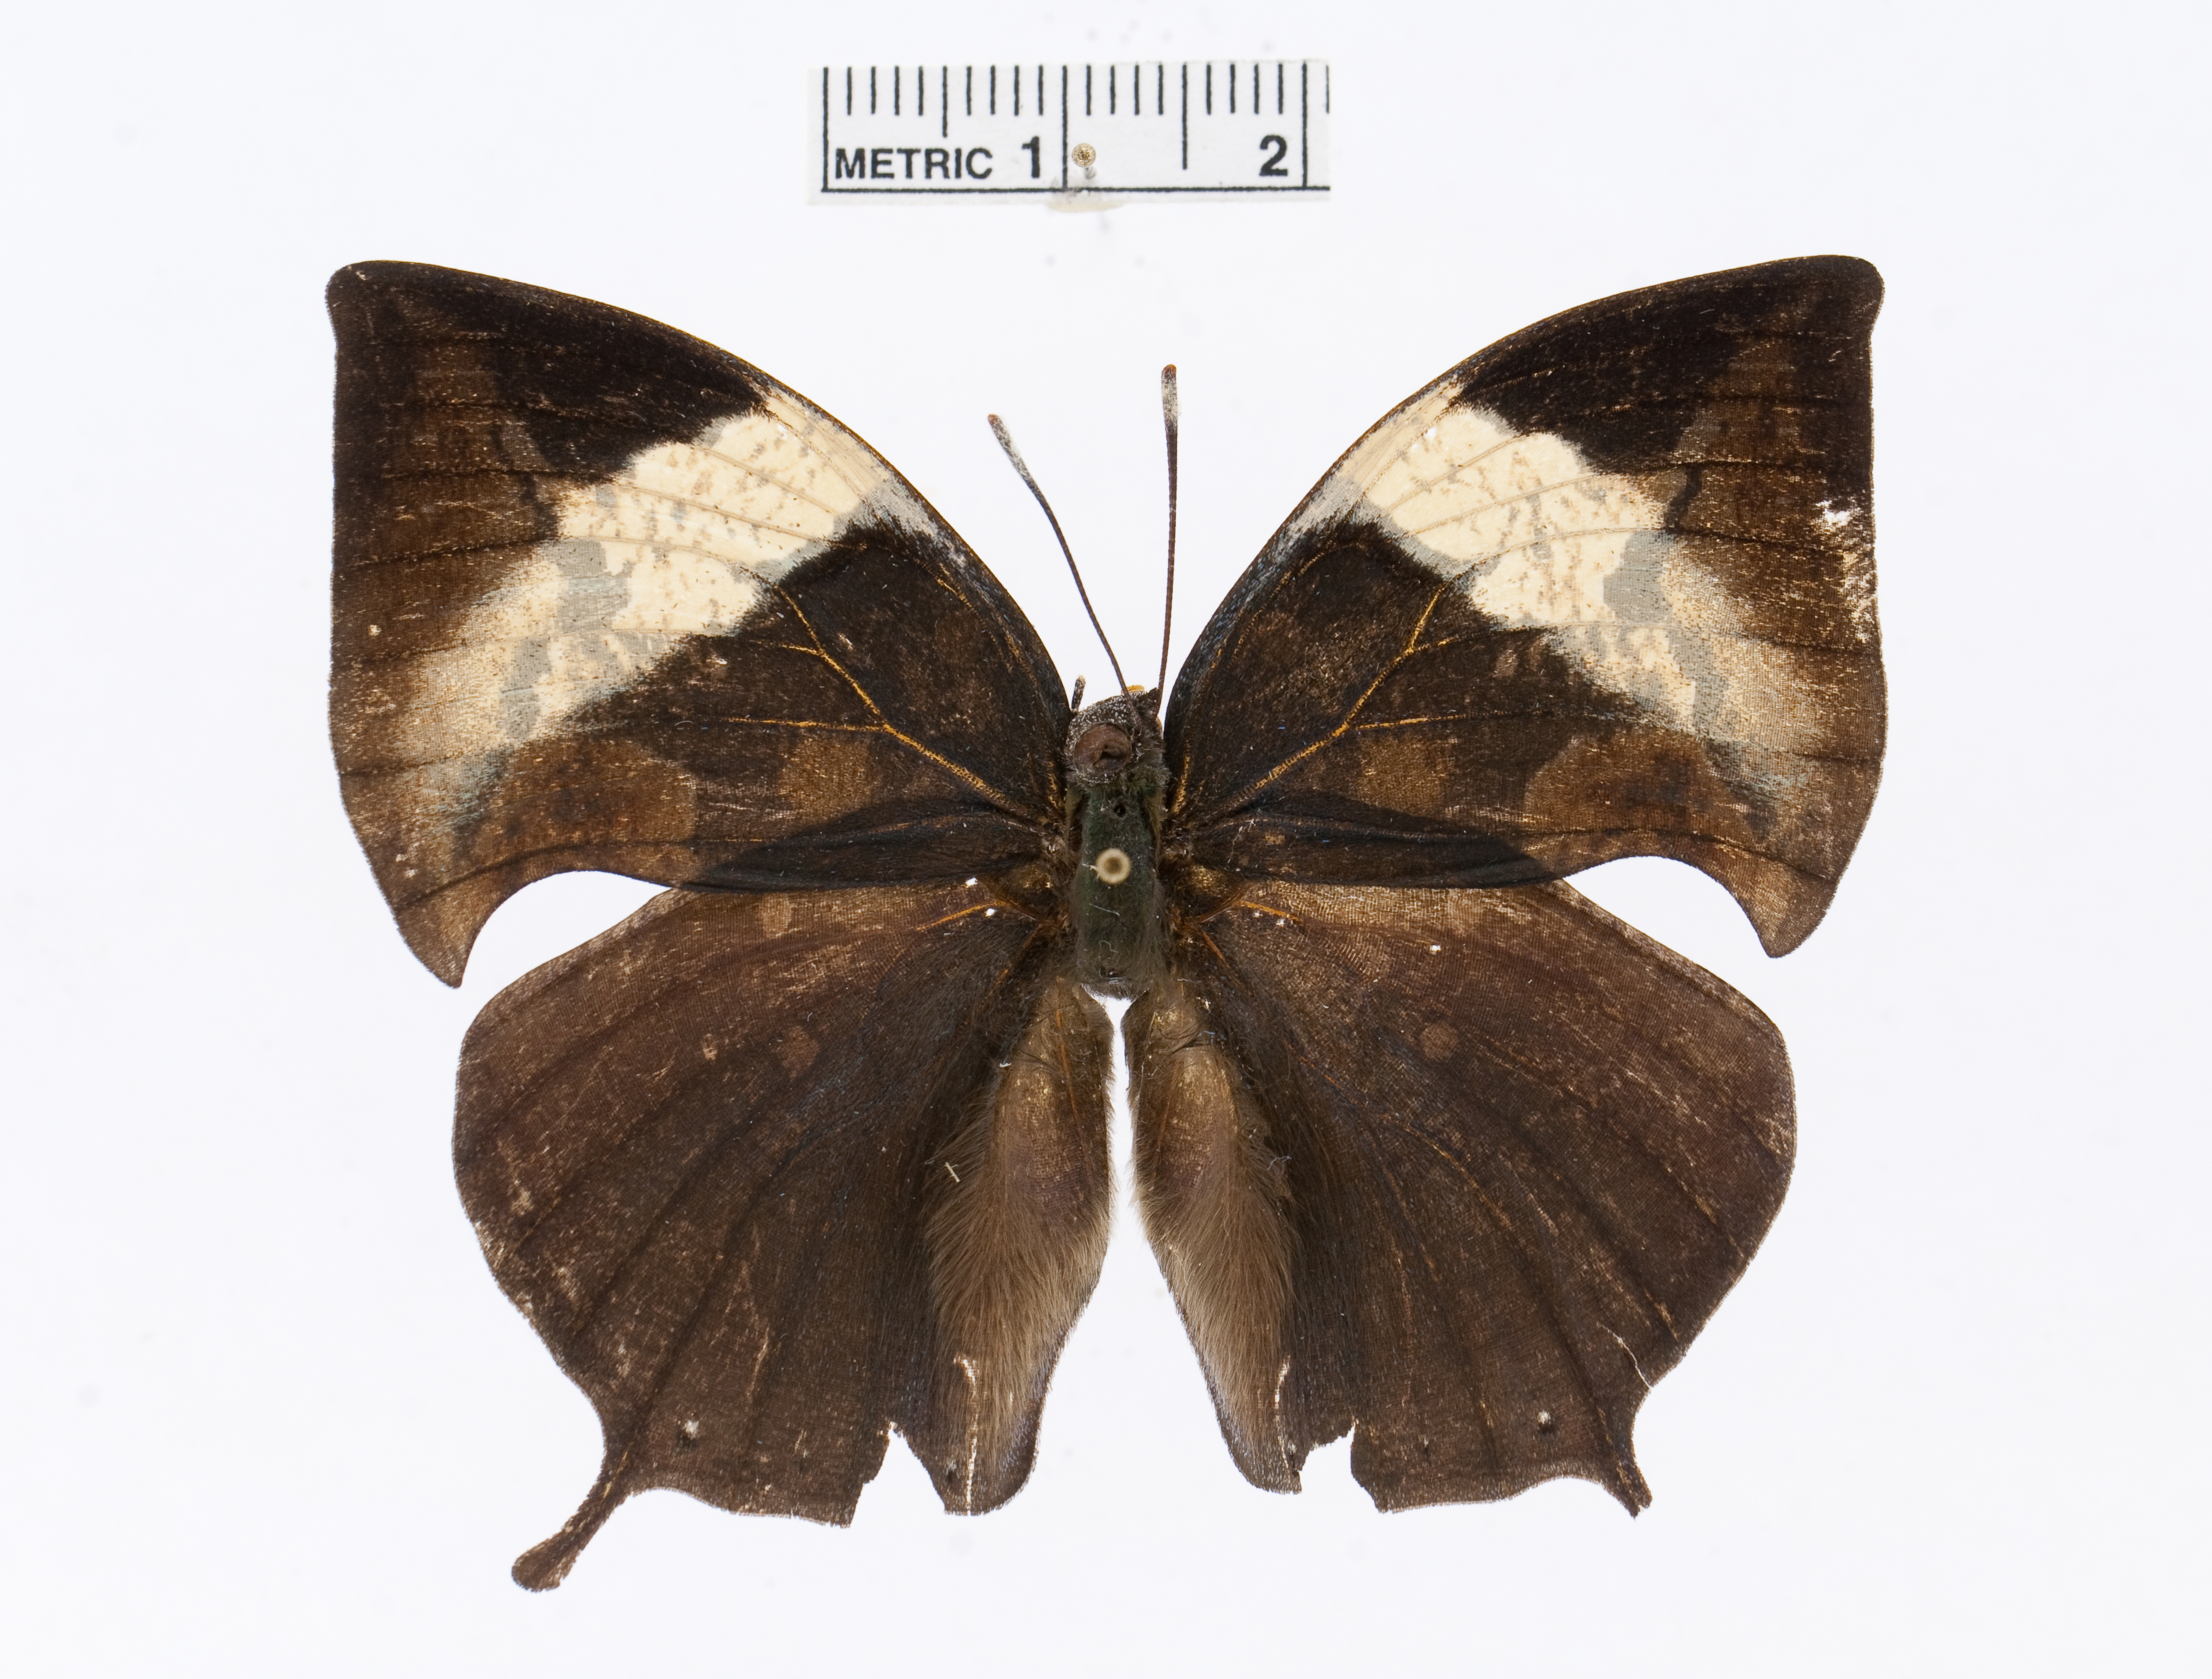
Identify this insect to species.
Memphis aureola
